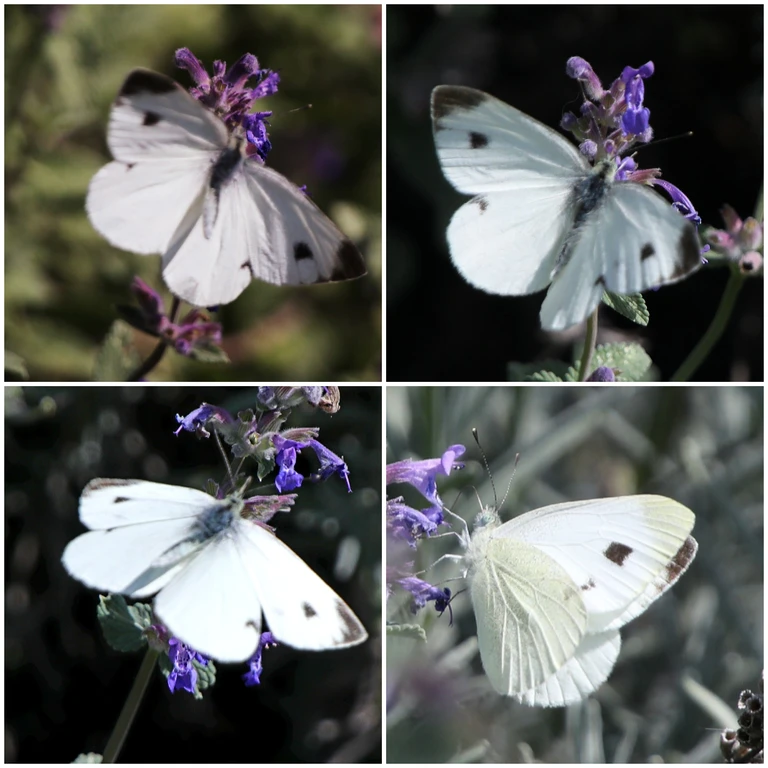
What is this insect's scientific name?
Pieris mannii
